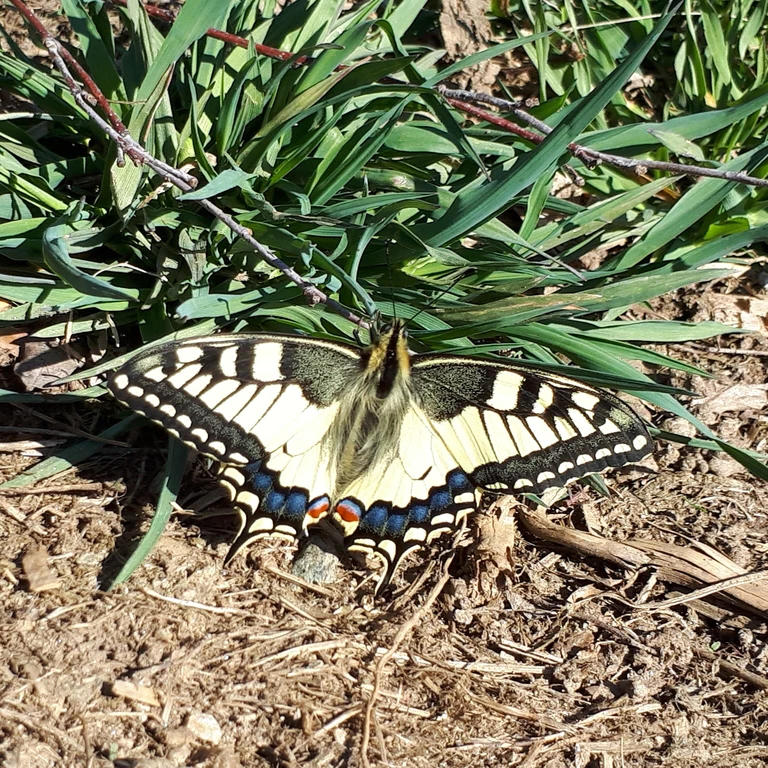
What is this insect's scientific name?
Papilio machaon
